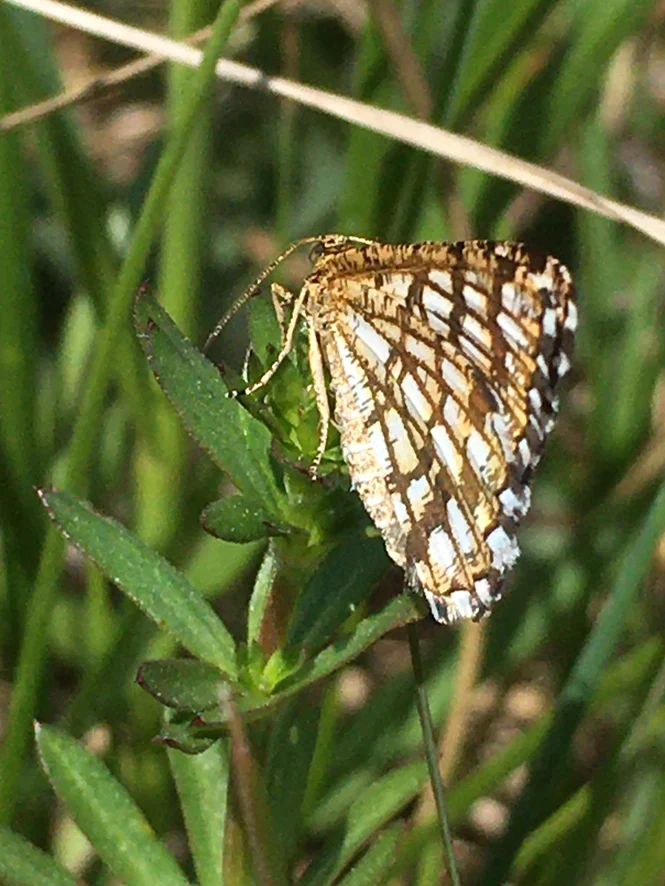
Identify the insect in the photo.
Chiasmia clathrata
